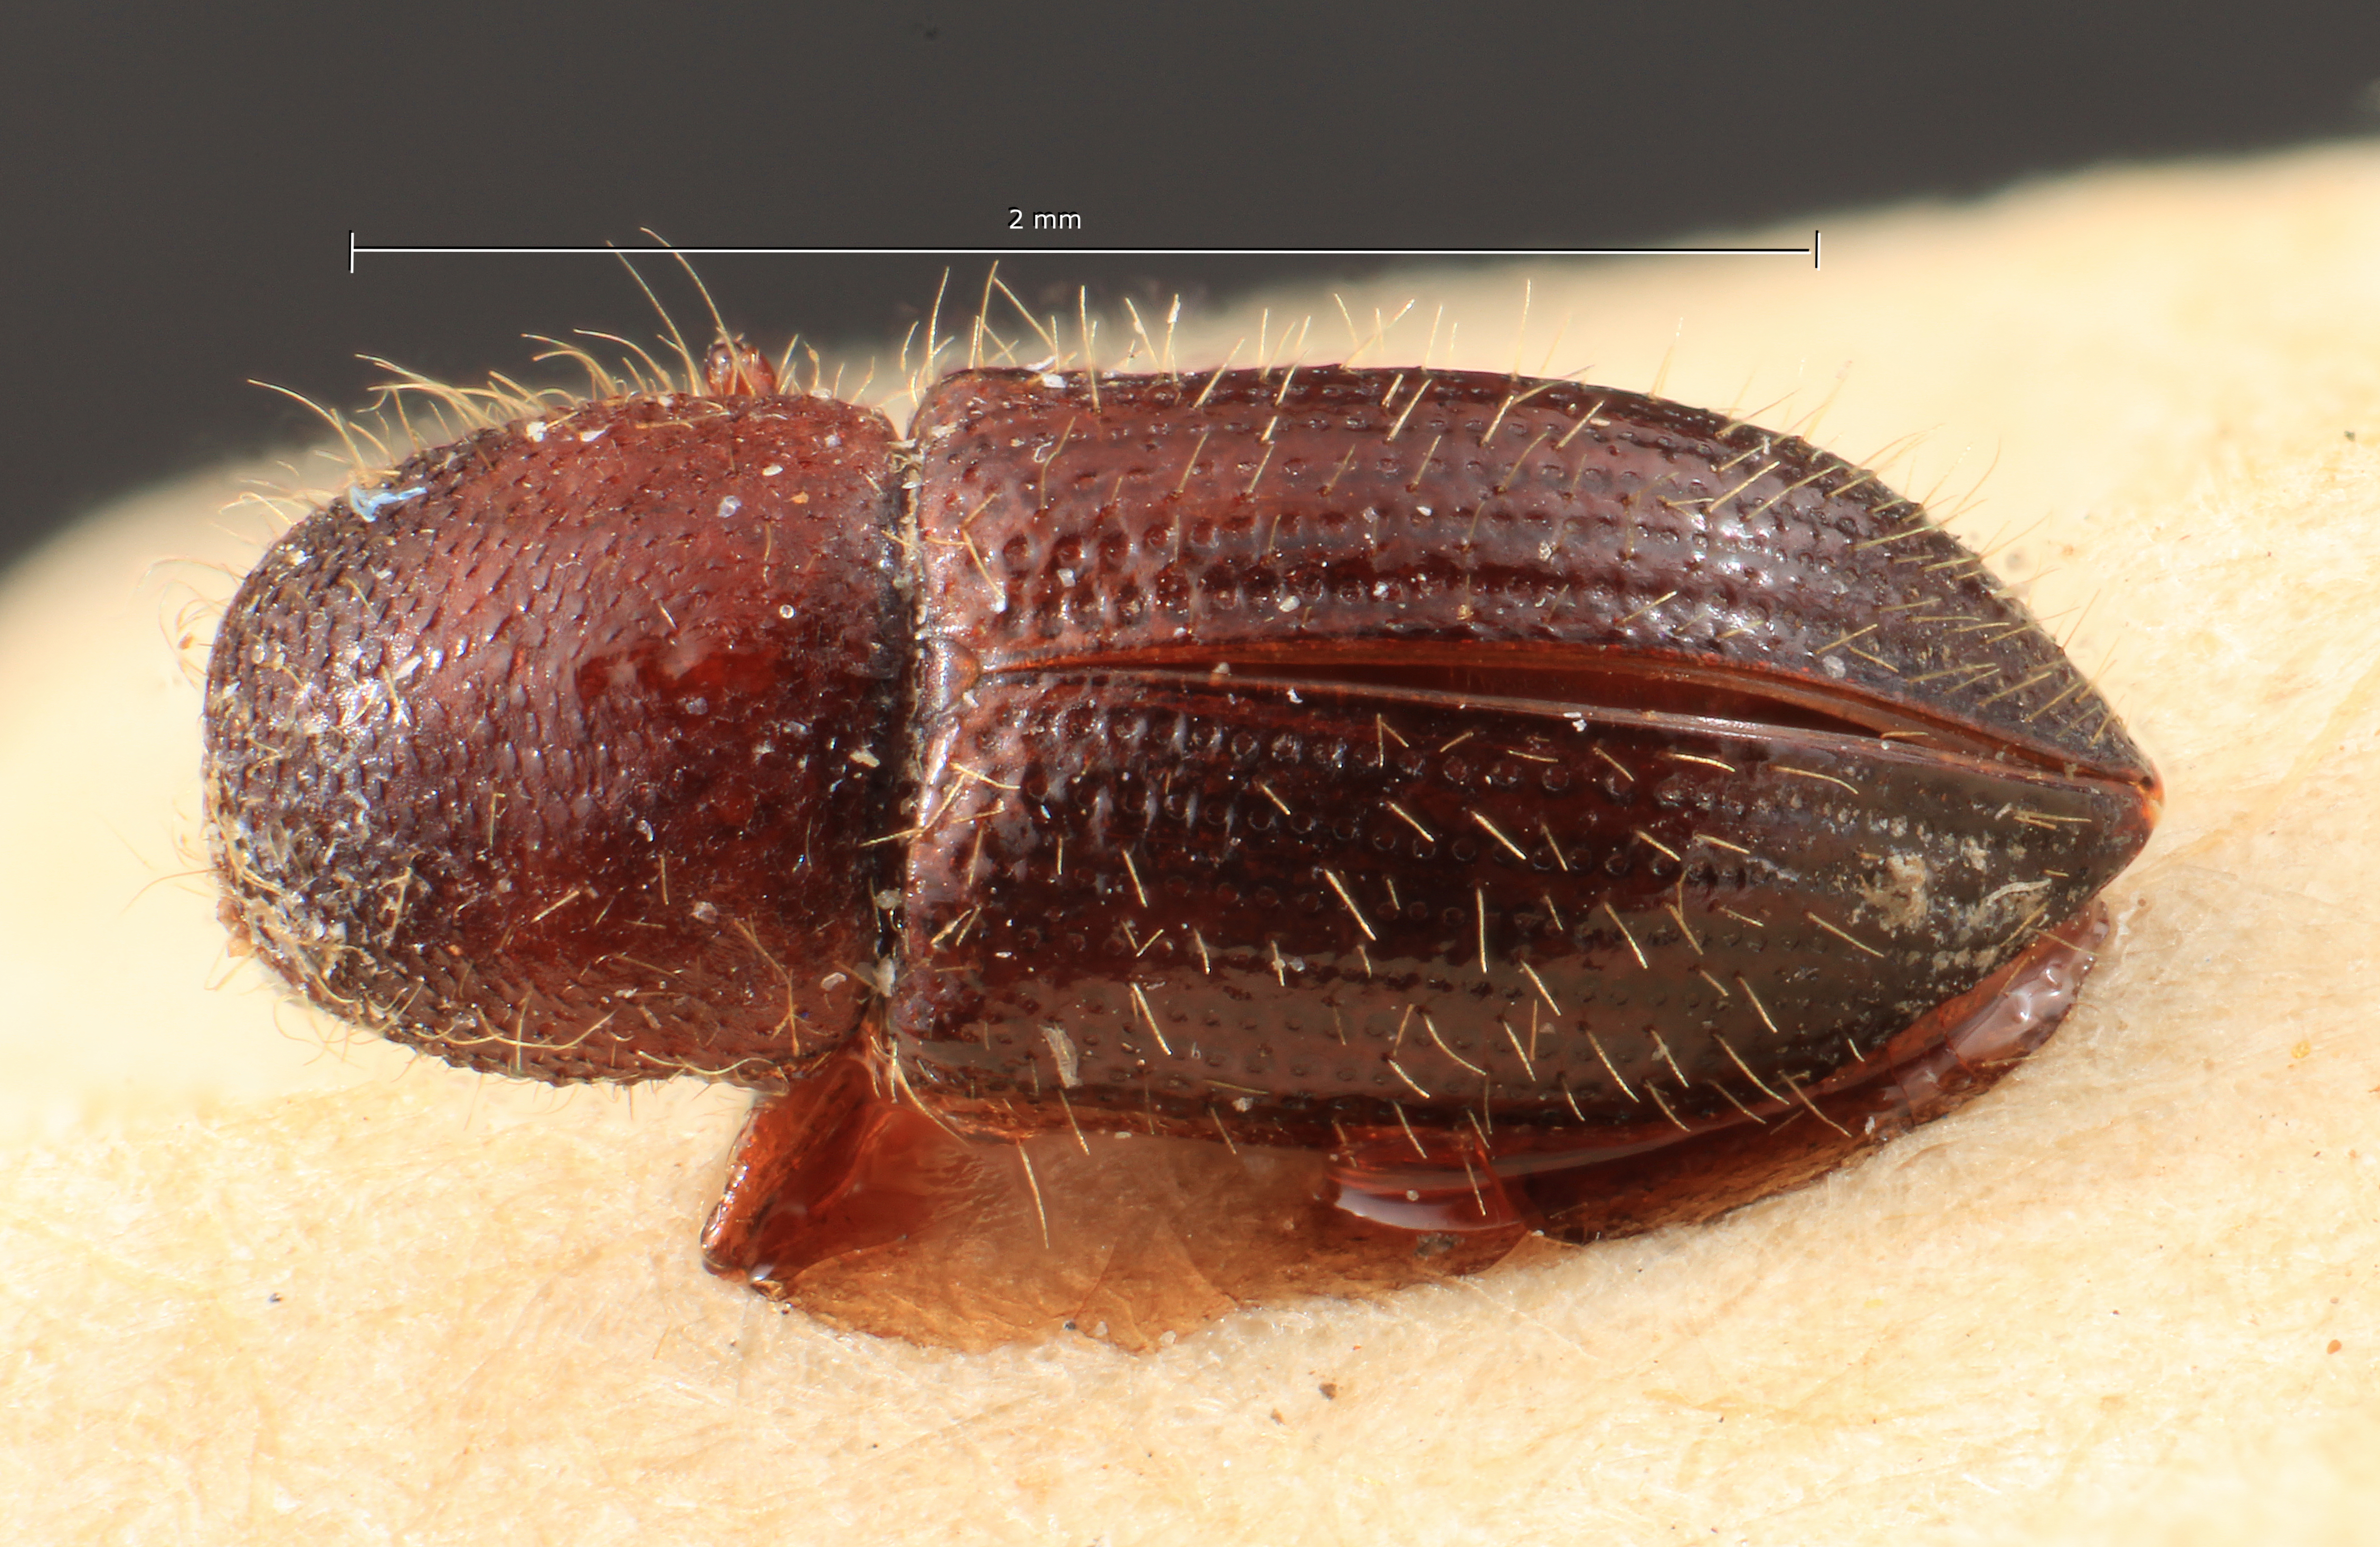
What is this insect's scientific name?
Poecilips fallax
